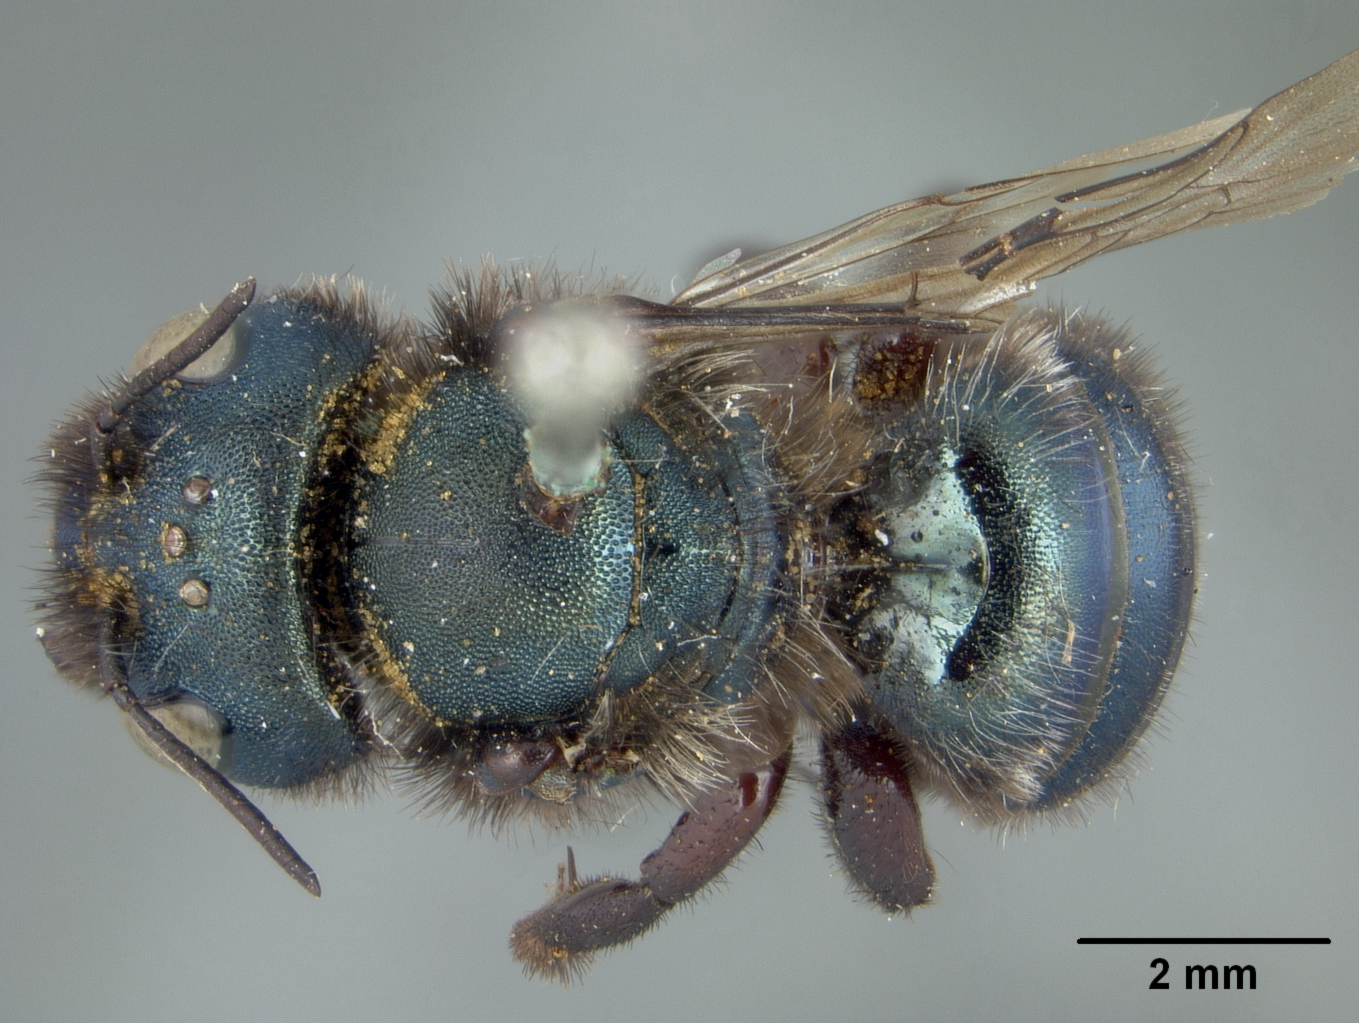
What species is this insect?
Osmia atrocyanea
